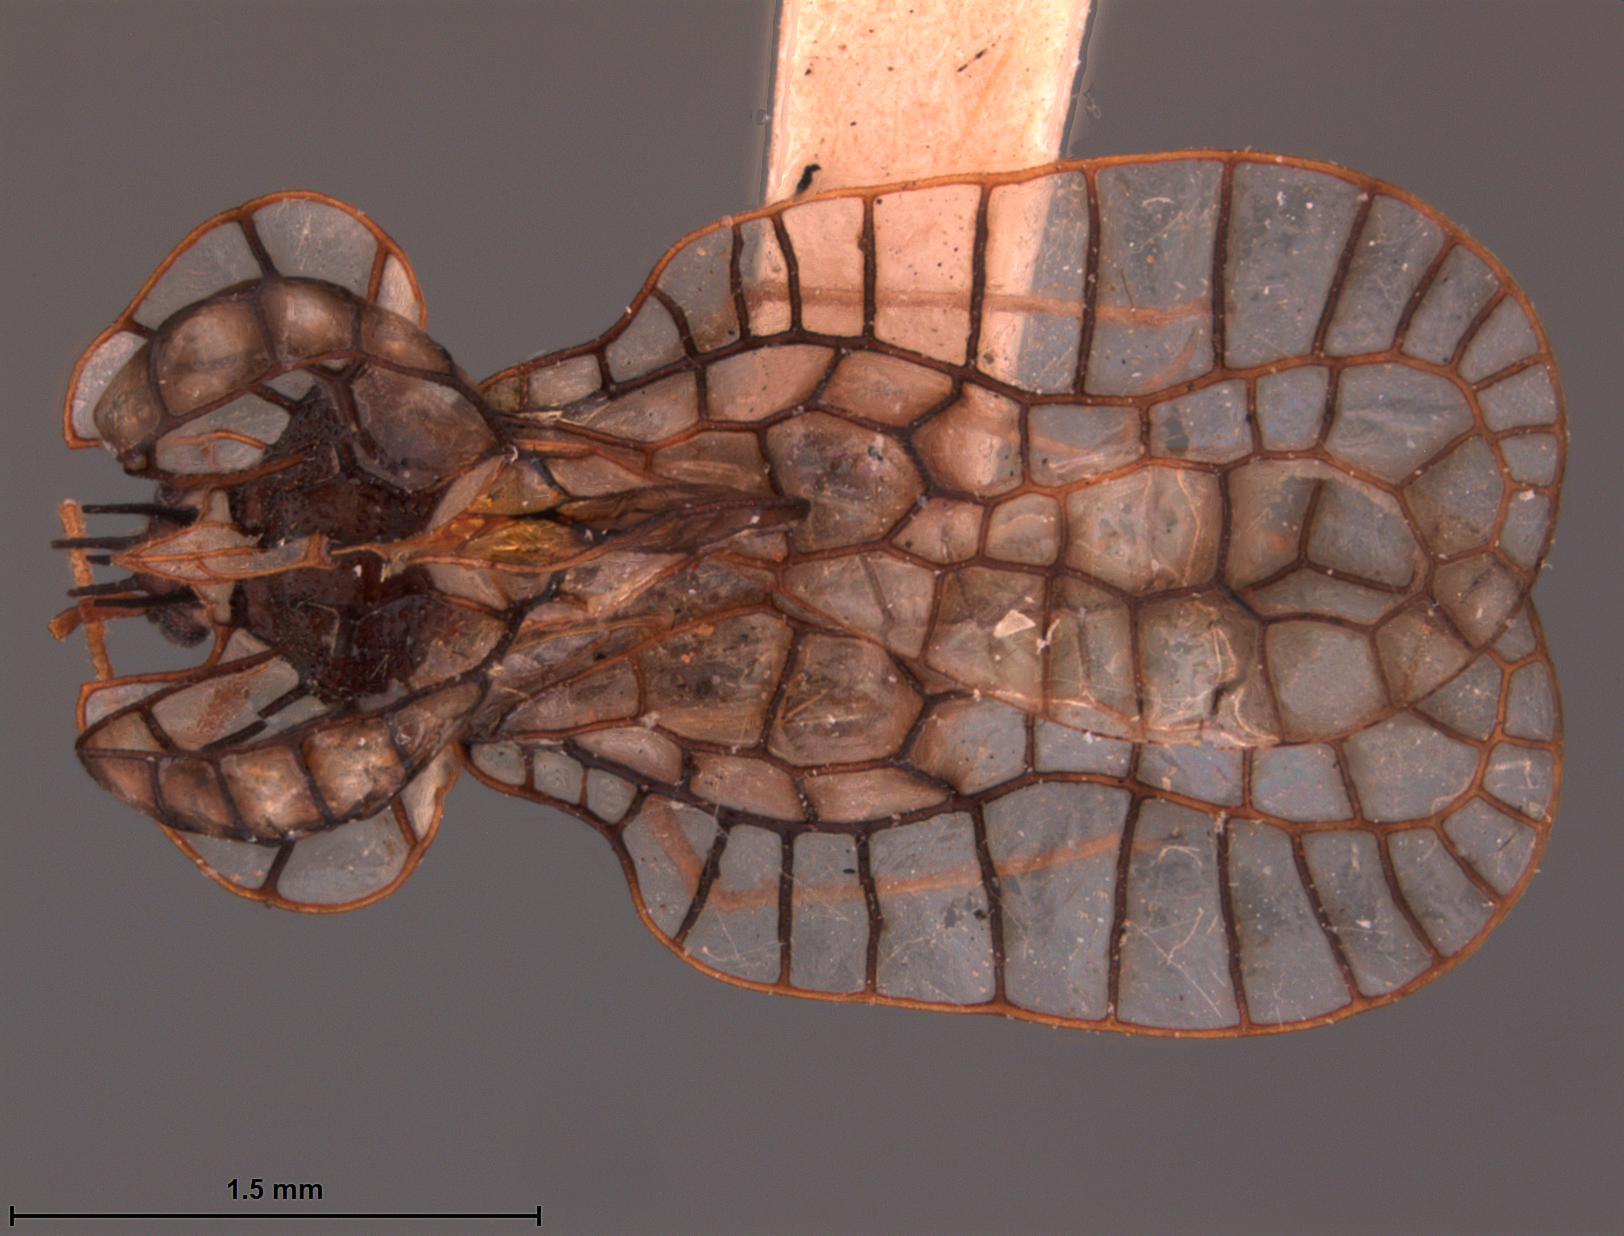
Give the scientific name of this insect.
Sphaerocysta peckhami
